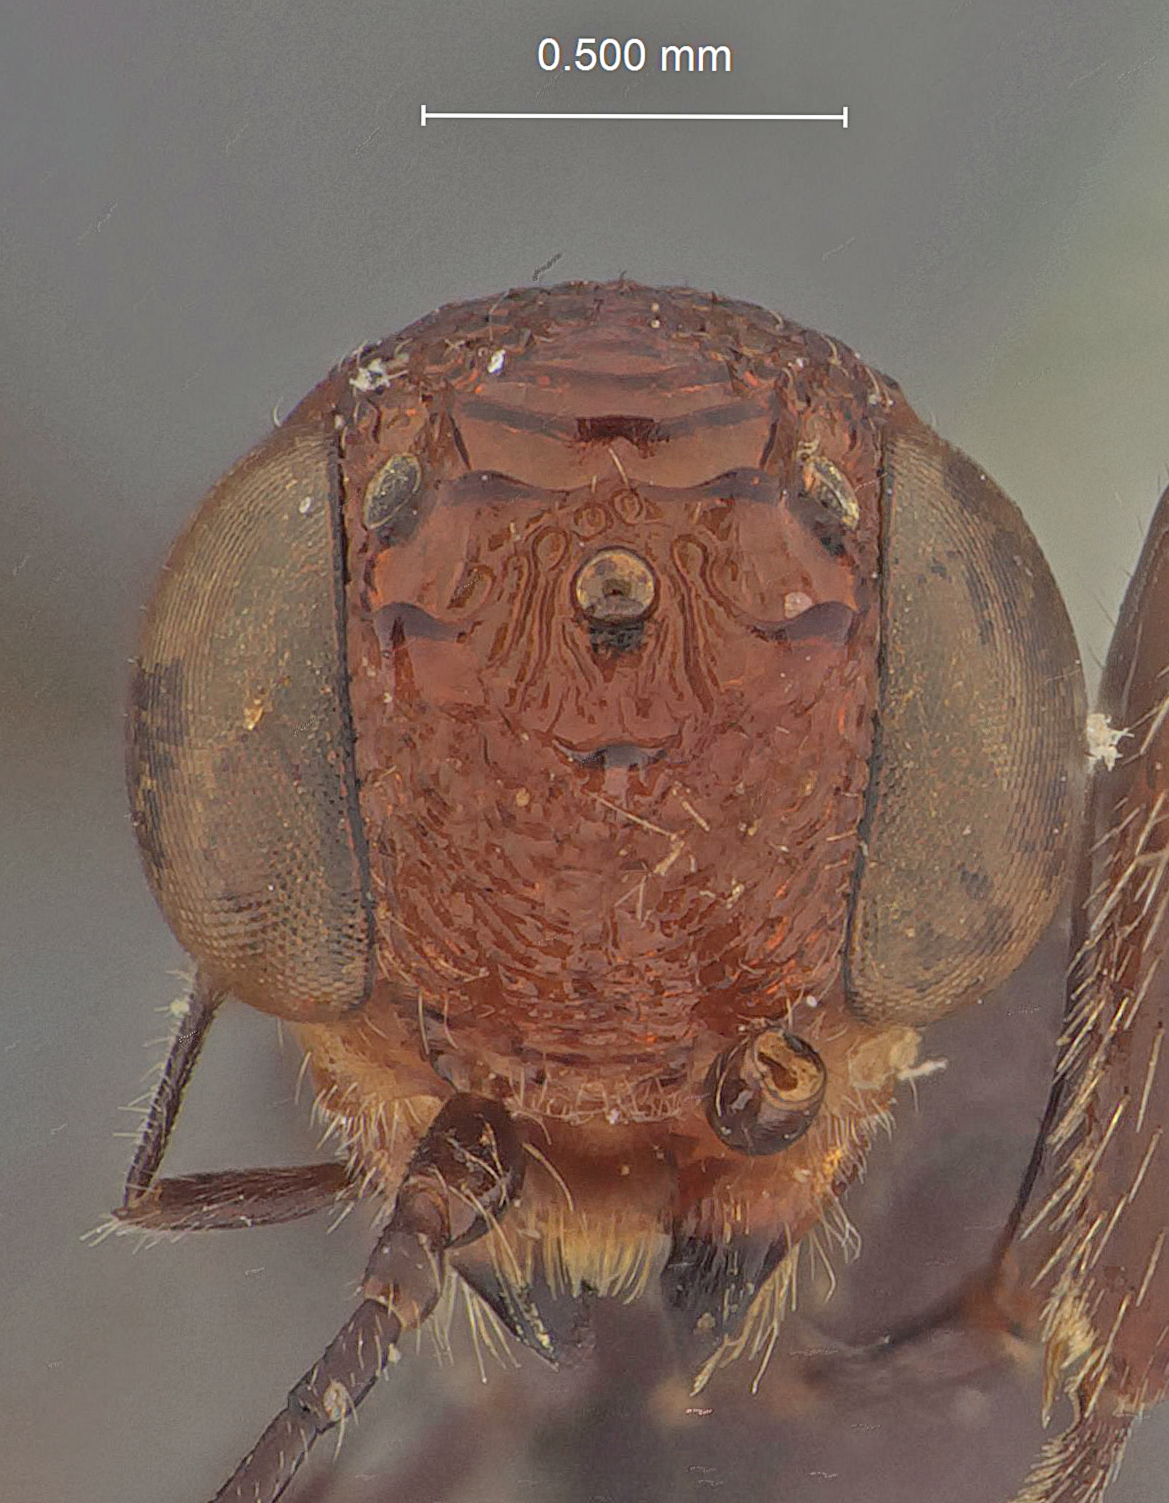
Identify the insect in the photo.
Stephanus linearis
